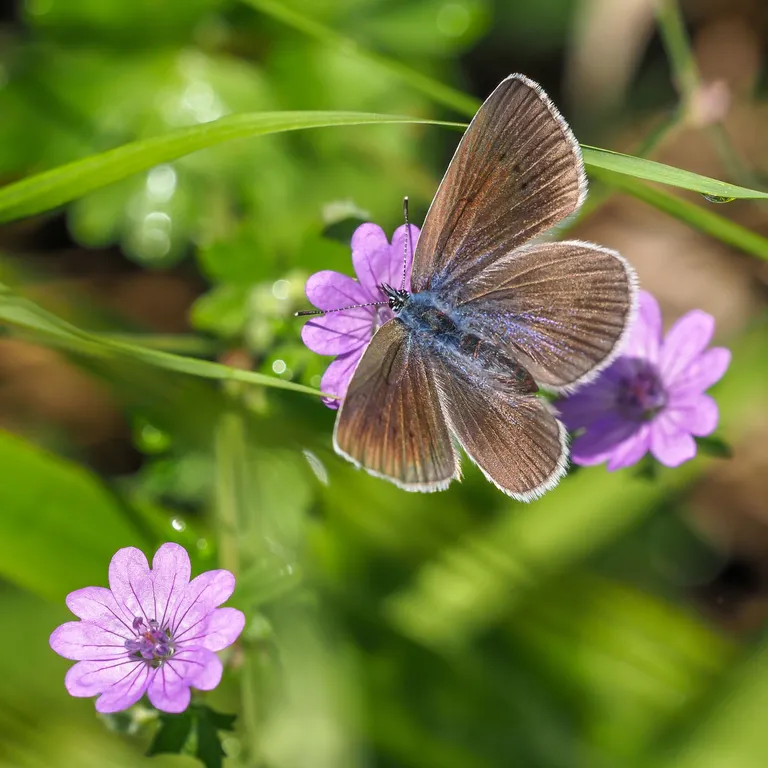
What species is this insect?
Glaucopsyche alexis
